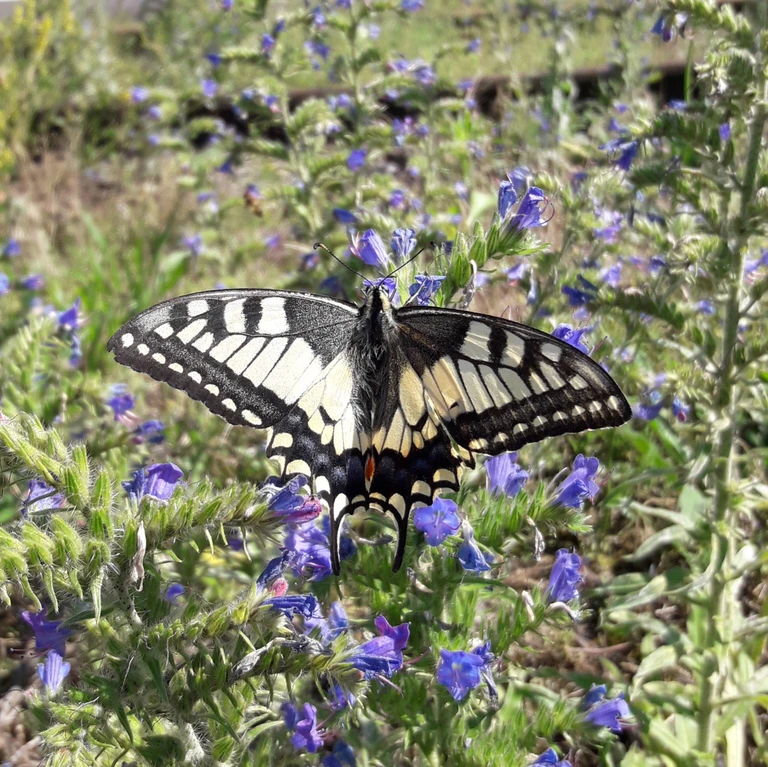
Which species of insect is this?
Papilio machaon
